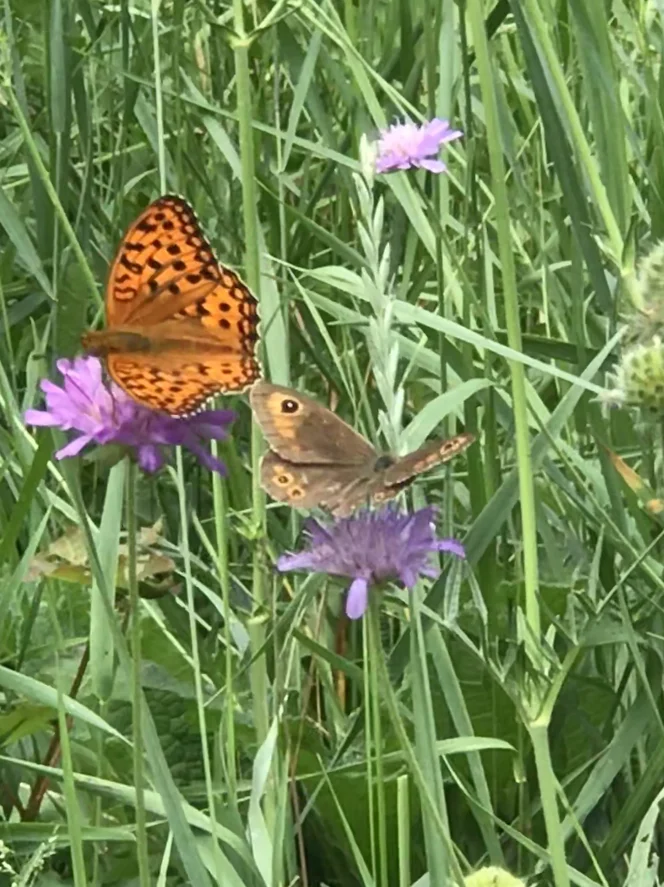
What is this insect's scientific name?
Lasiommata maera (also Pararge maera)
